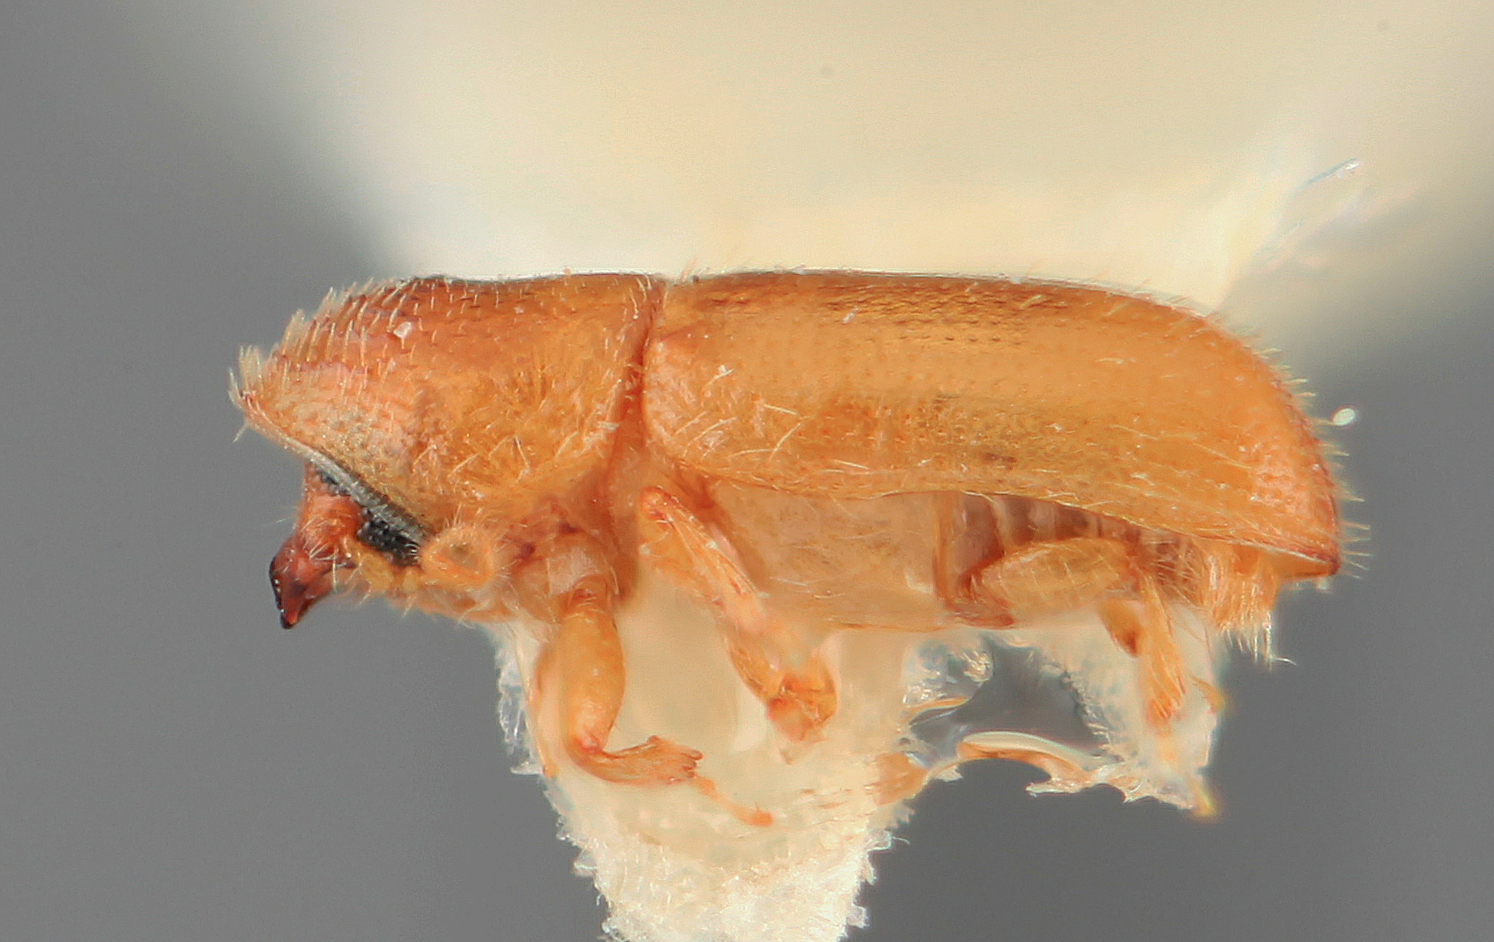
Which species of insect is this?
Araptus pumilus
